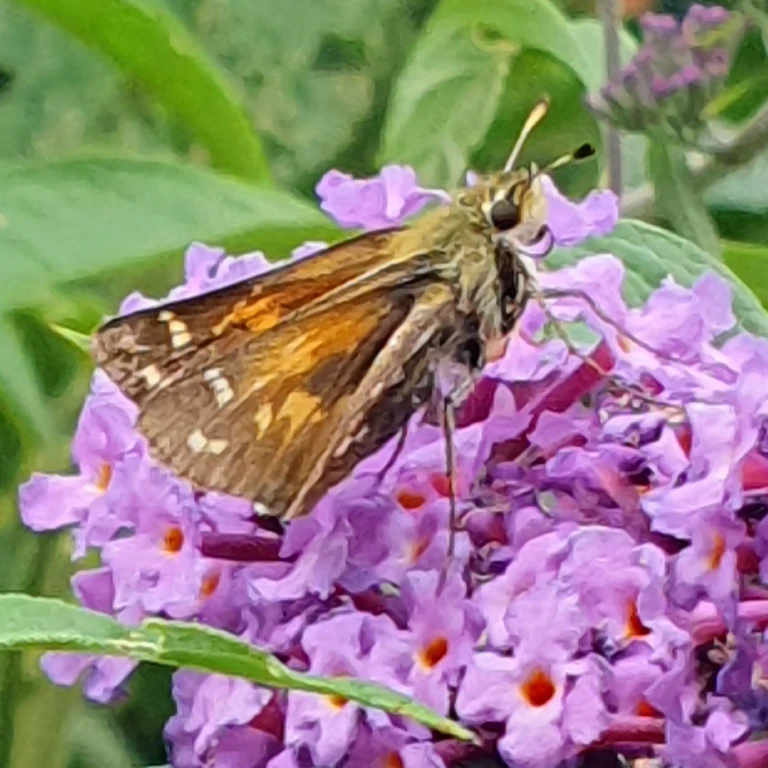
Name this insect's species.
Hesperia comma
